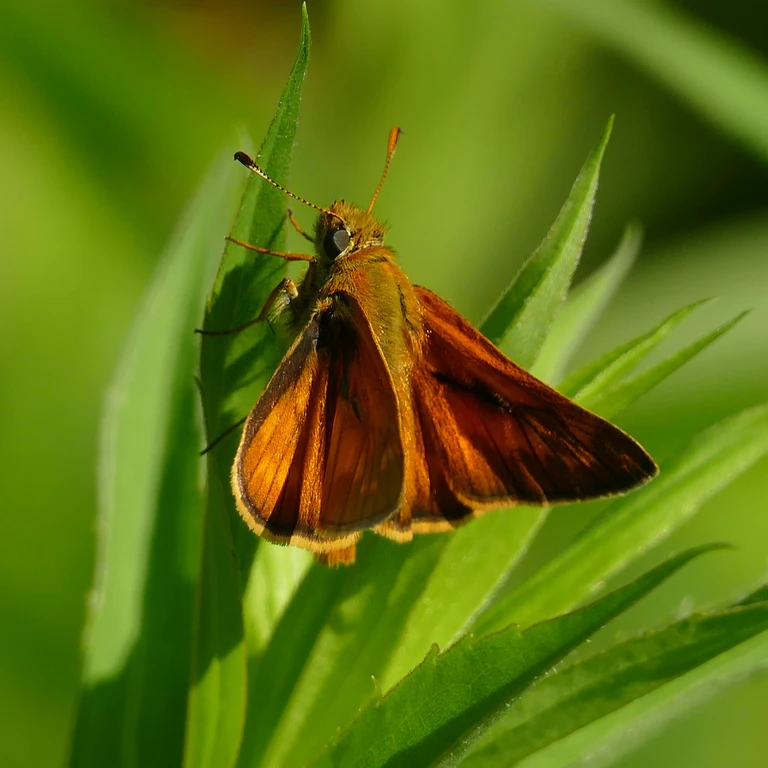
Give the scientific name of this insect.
Ochlodes sylvanus (also Ochlodes venata)
